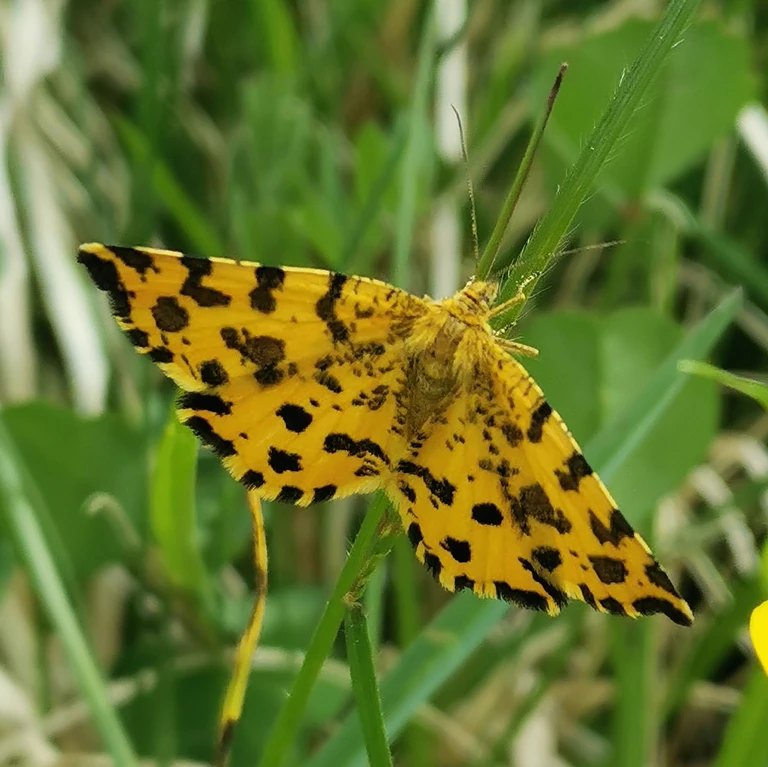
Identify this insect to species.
Pseudopanthera macularia
